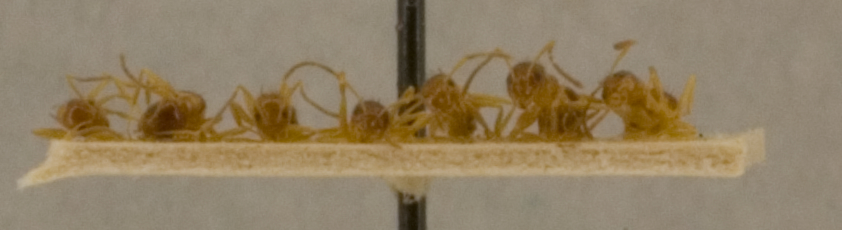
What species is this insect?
Prenolepis melanderi
